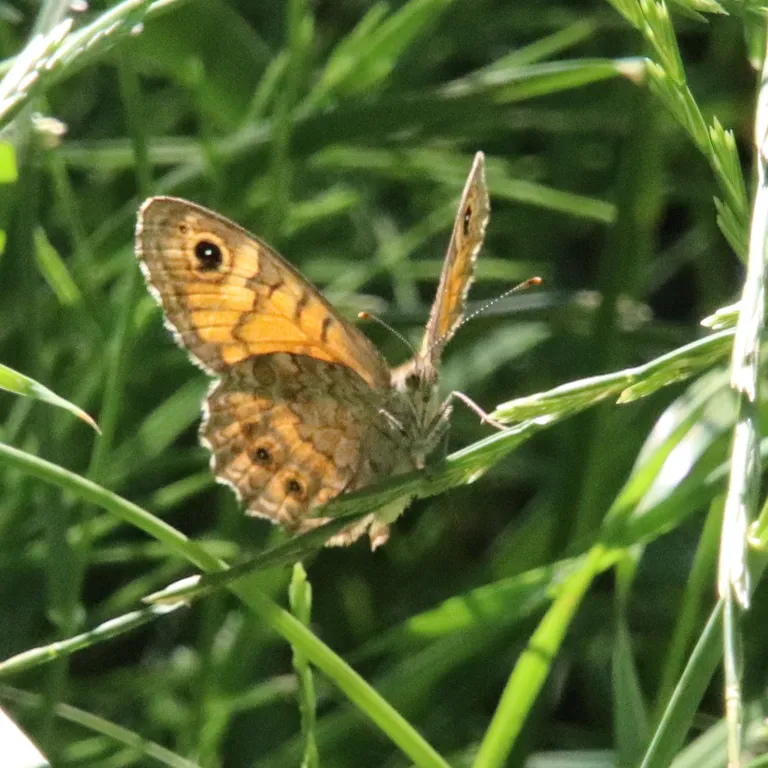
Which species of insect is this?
Lasiommata megera (also Pararge megera)
